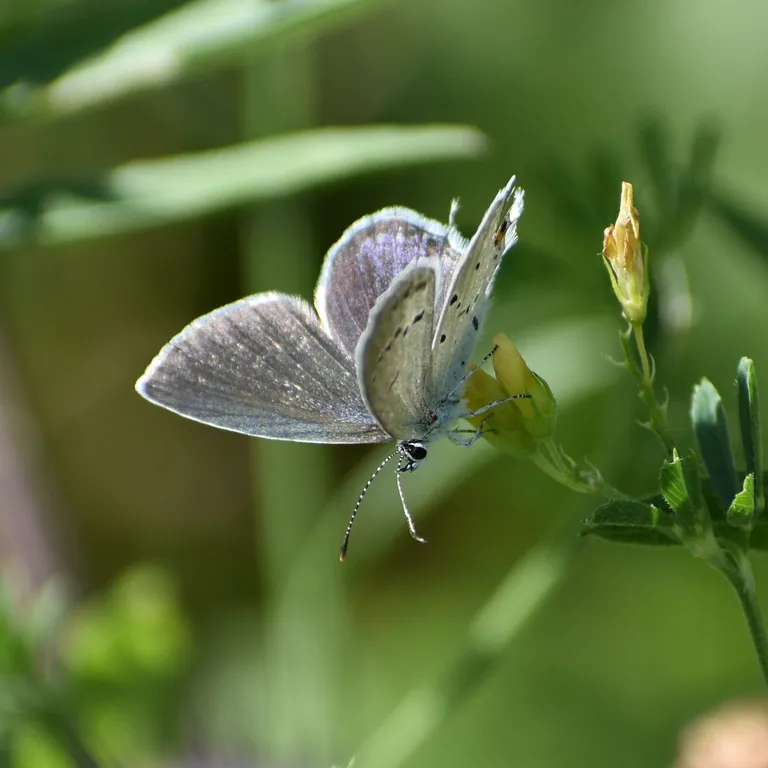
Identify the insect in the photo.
Cupido argiades (also Elkalyce argiades)
